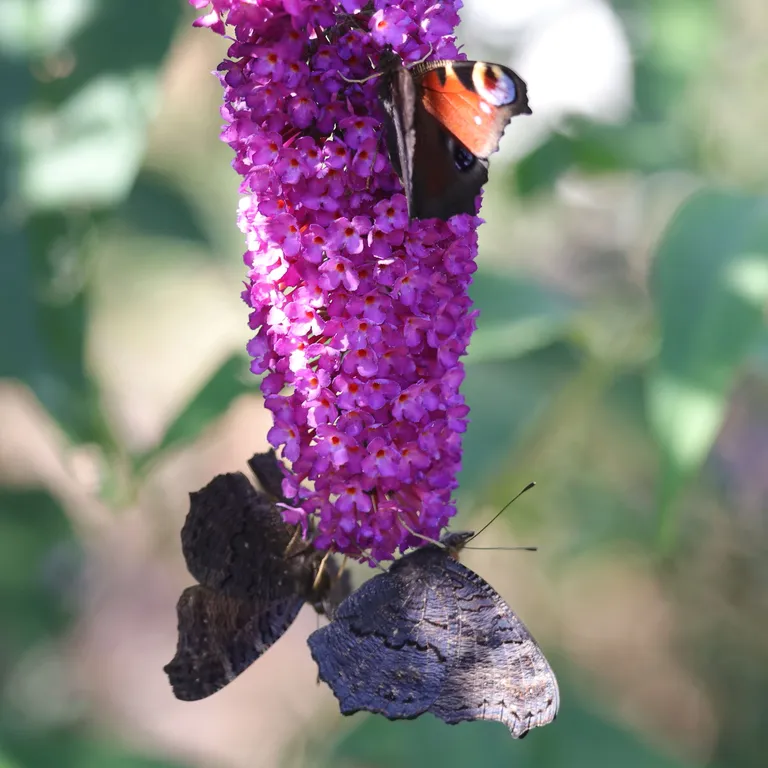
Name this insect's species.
Aglais io
